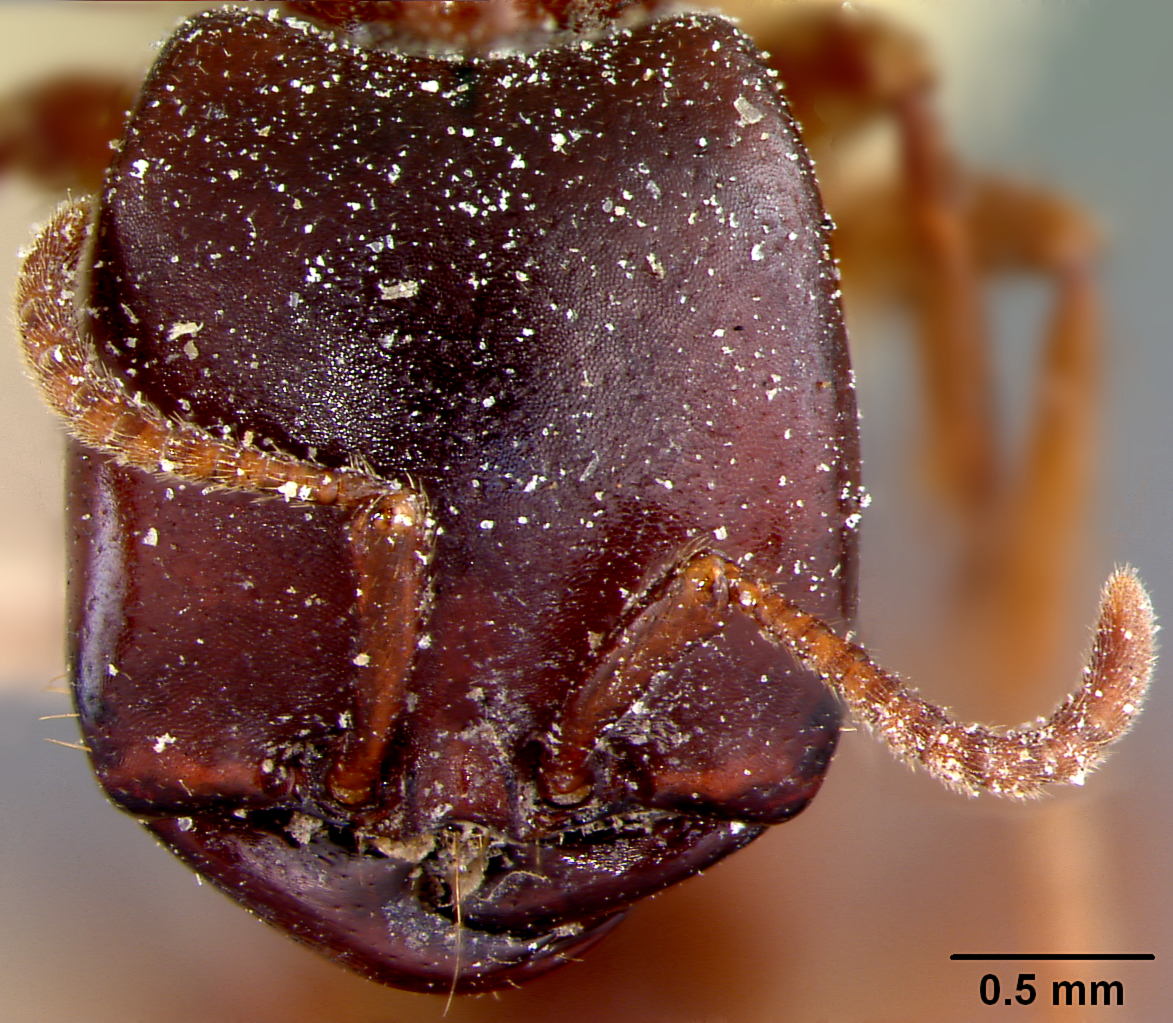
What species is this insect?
Dorylus kohli
